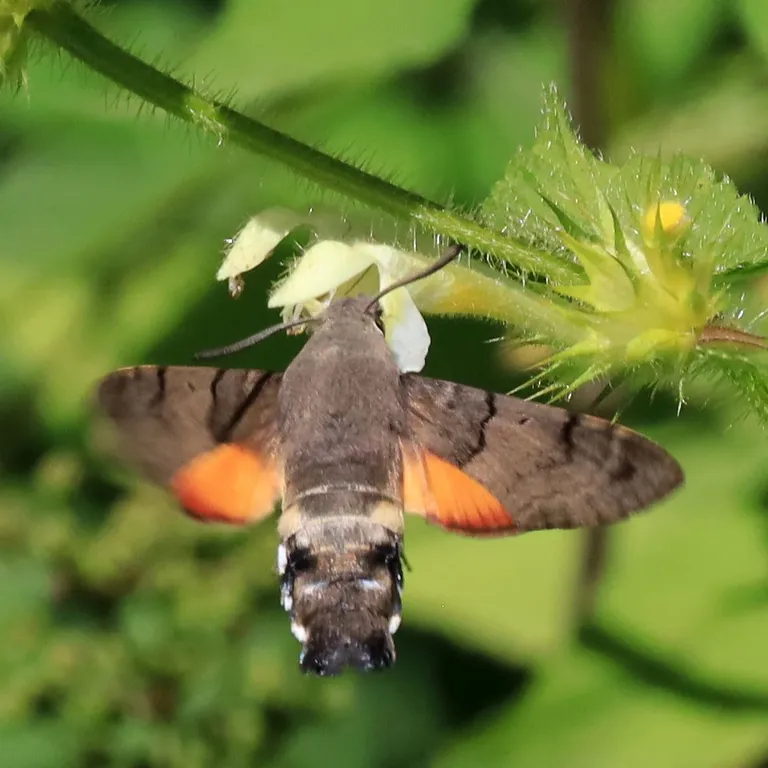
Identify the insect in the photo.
Macroglossum stellatarum
